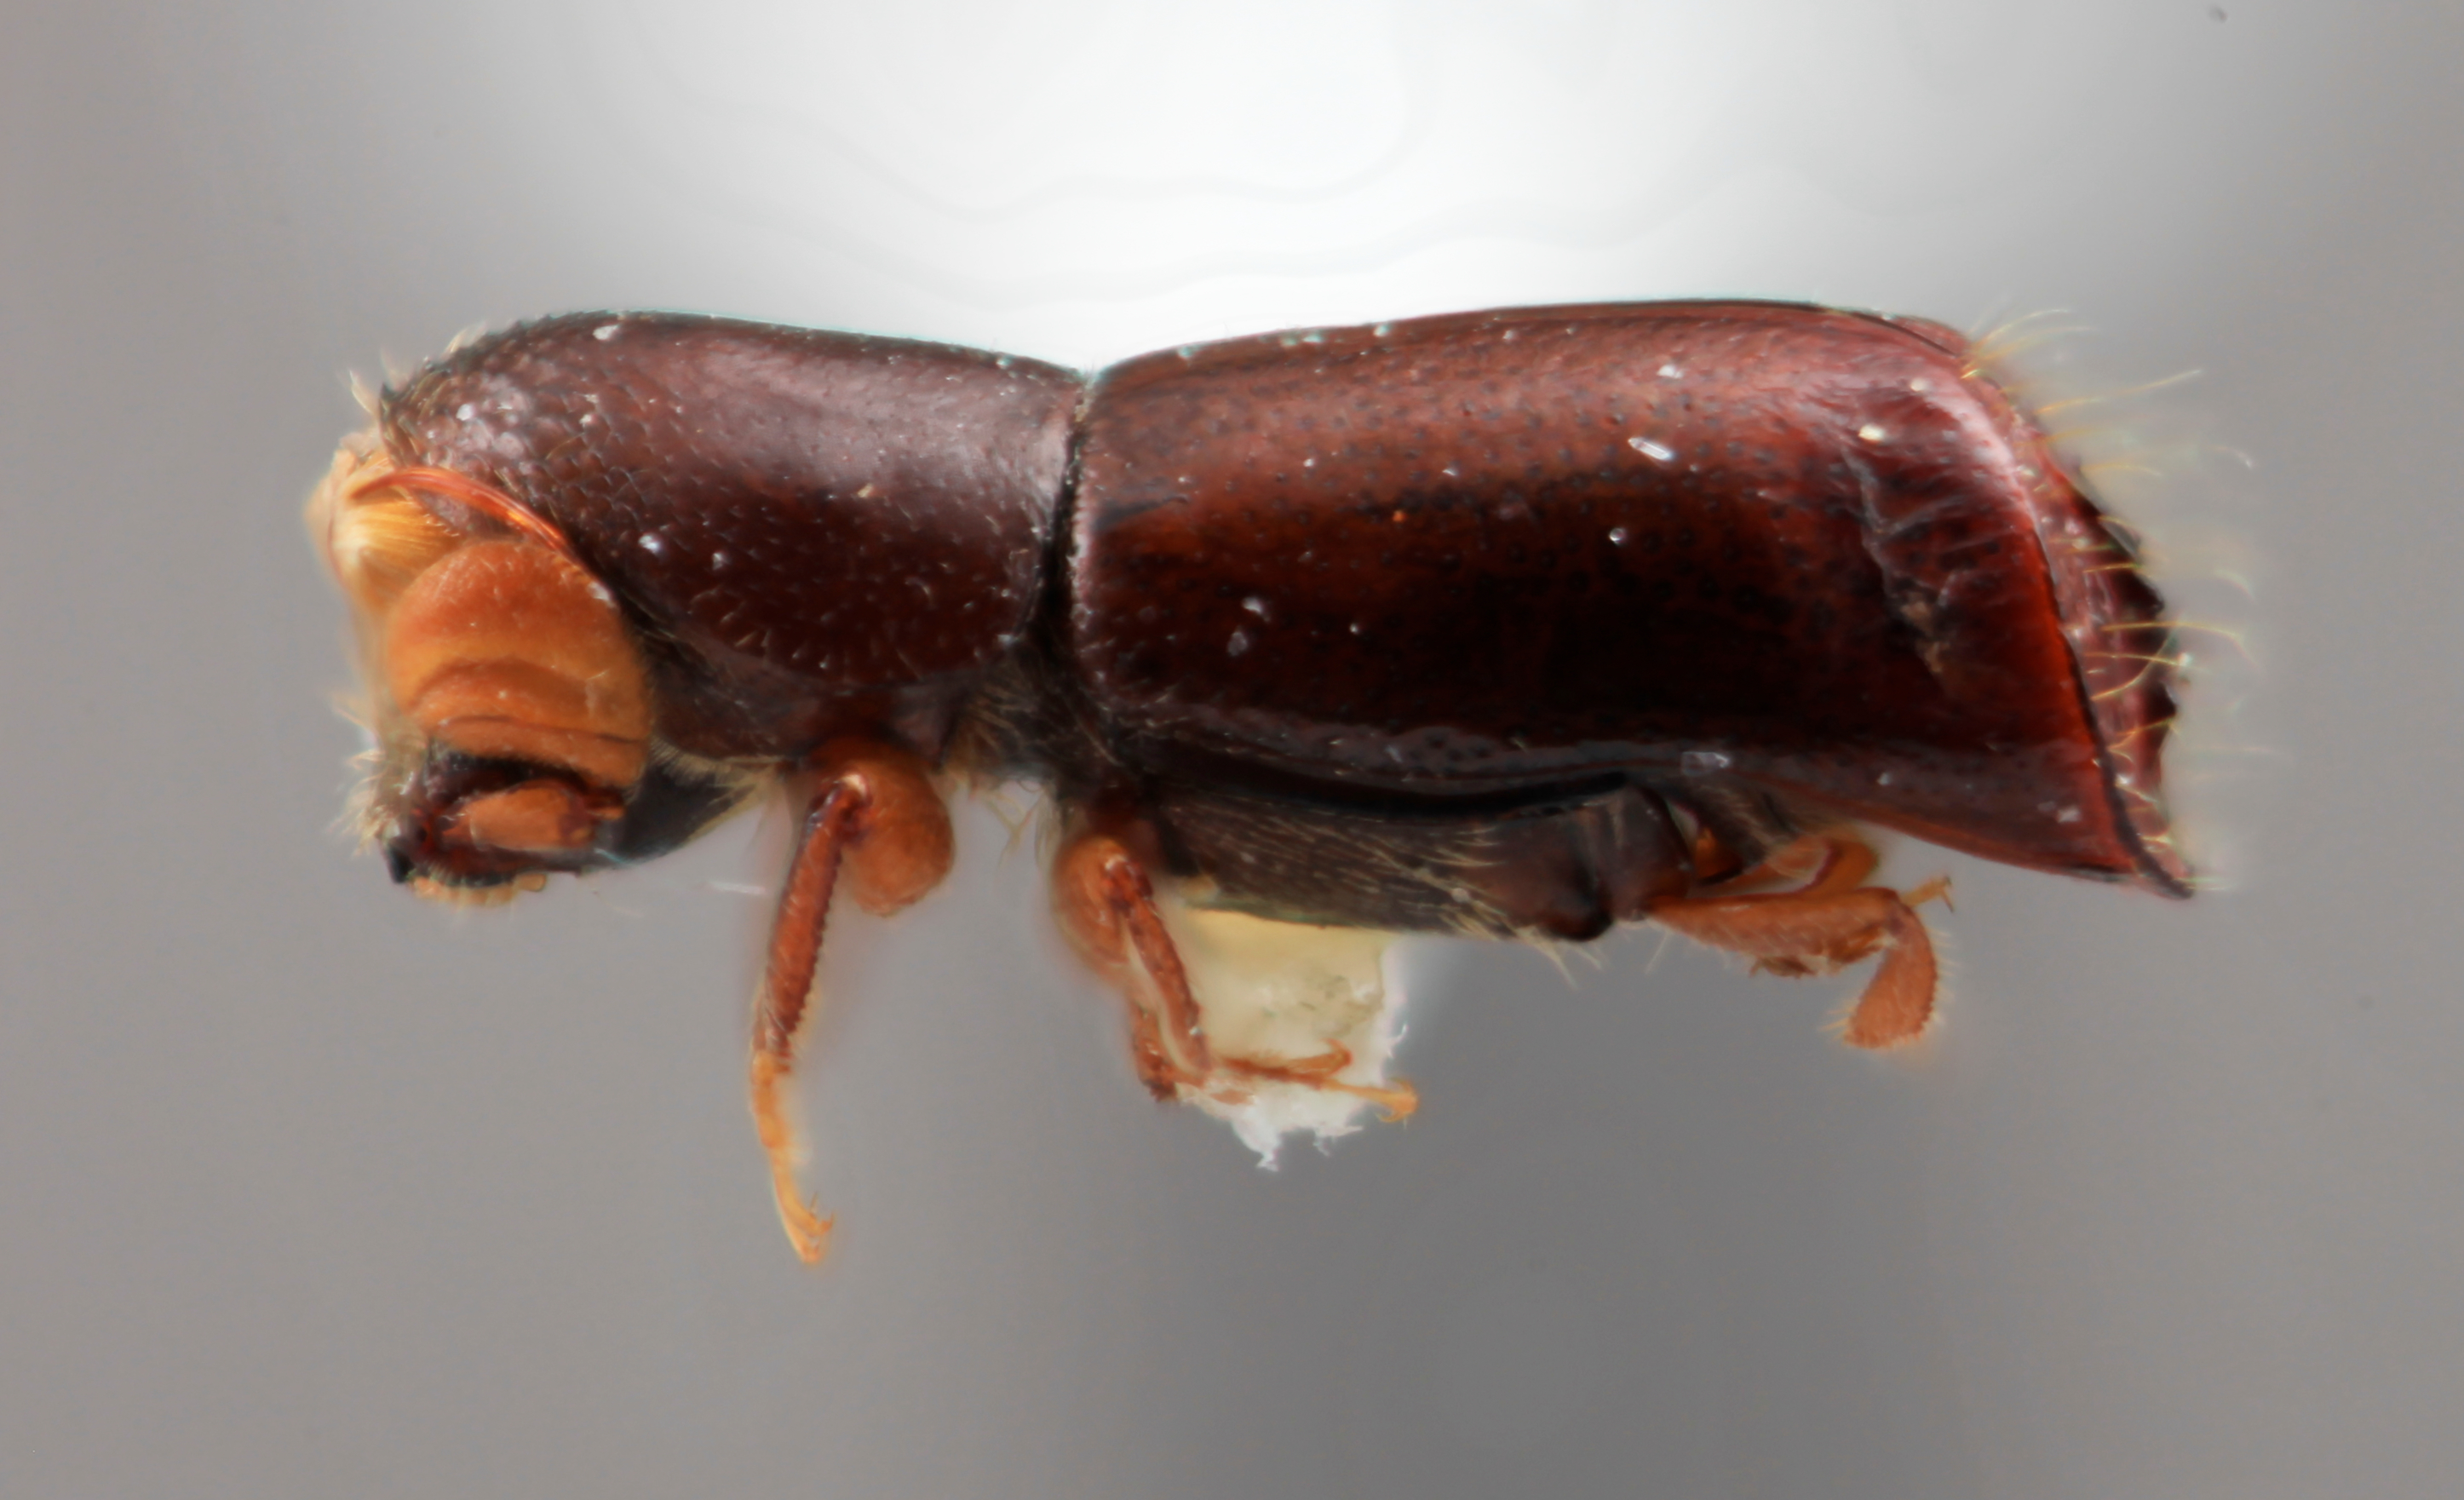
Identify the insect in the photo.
Corthylus additus
